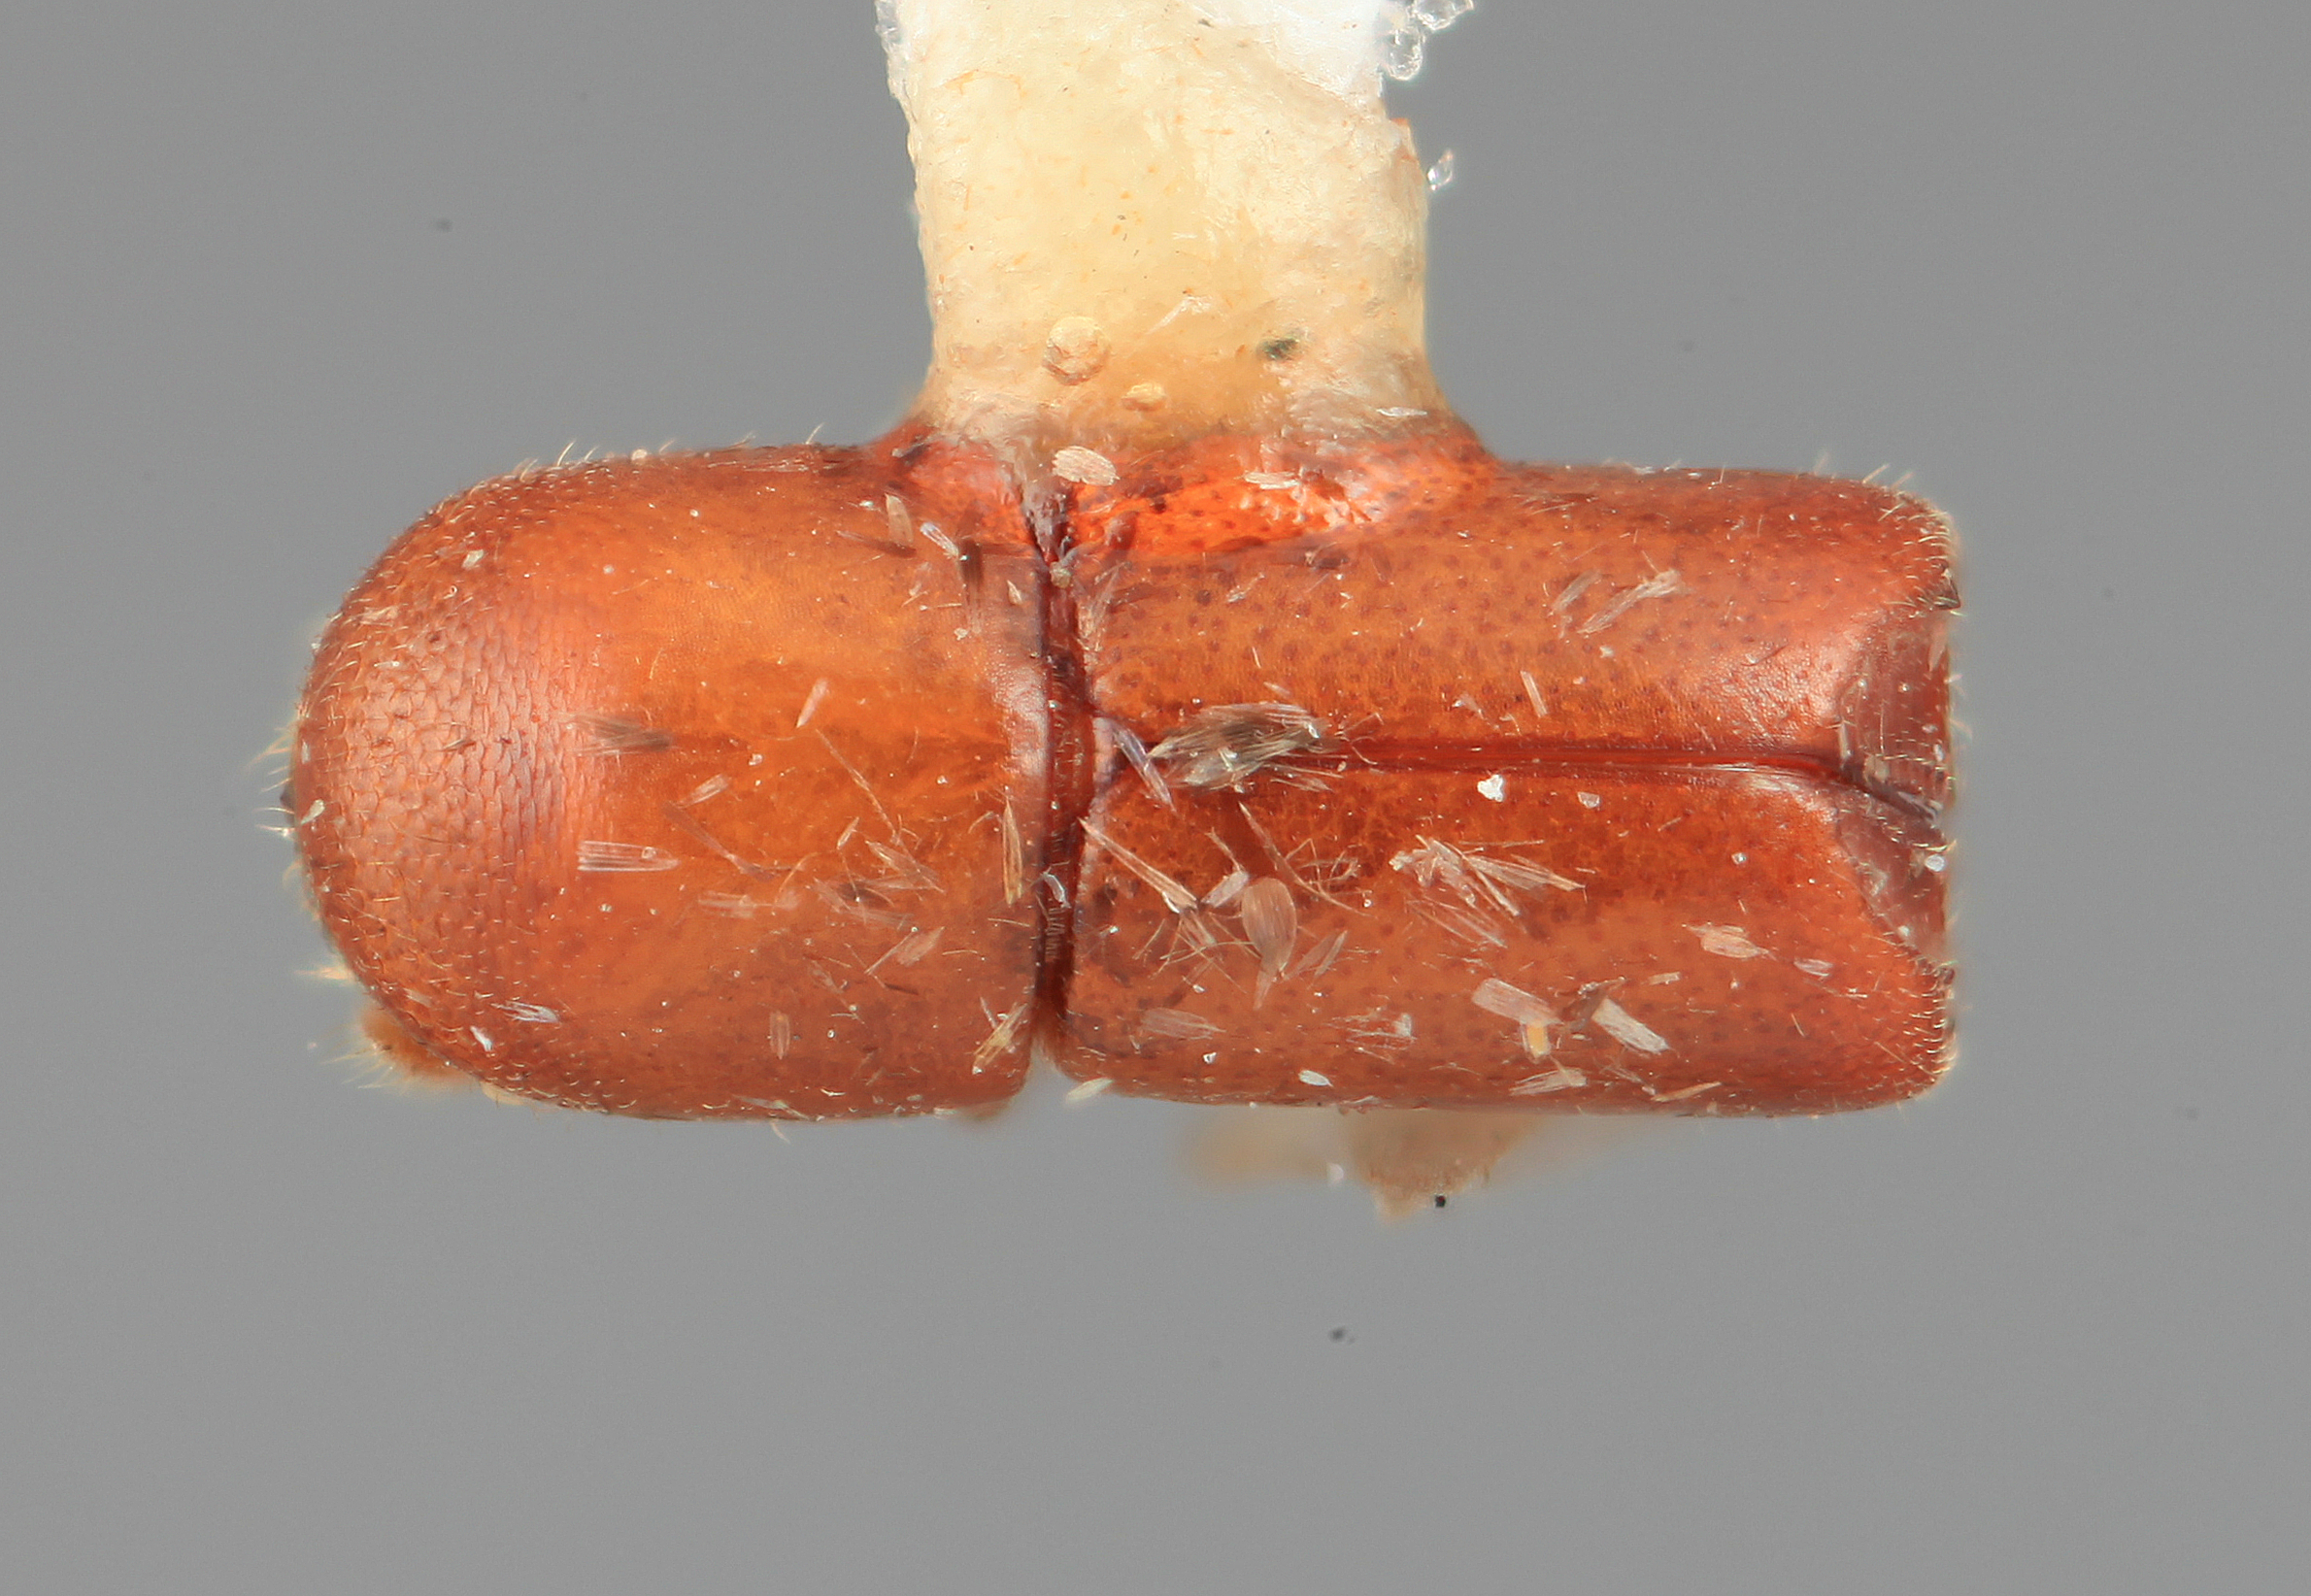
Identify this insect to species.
Paracarthylus mutilus
